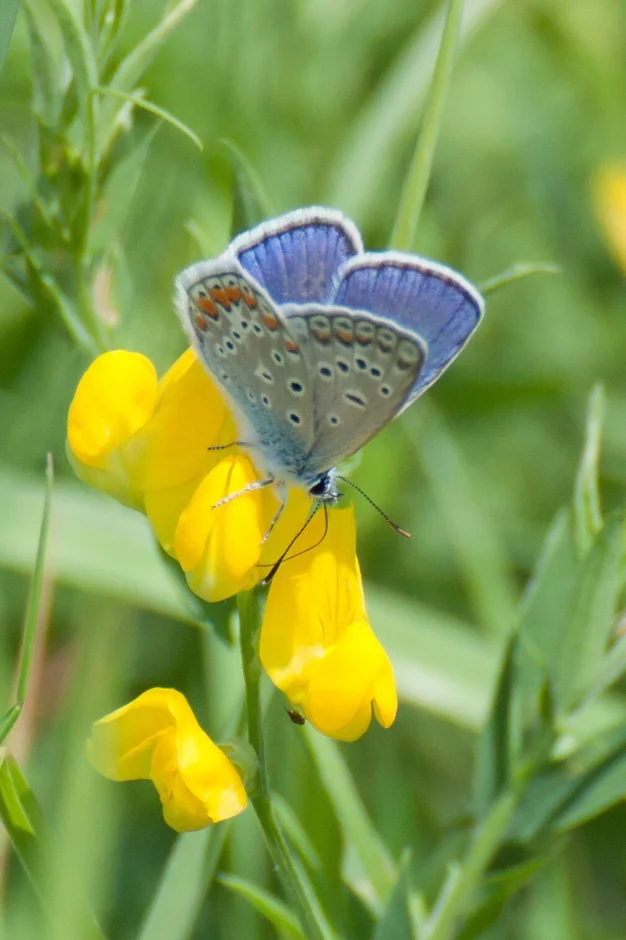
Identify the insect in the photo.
Polyommatus icarus
